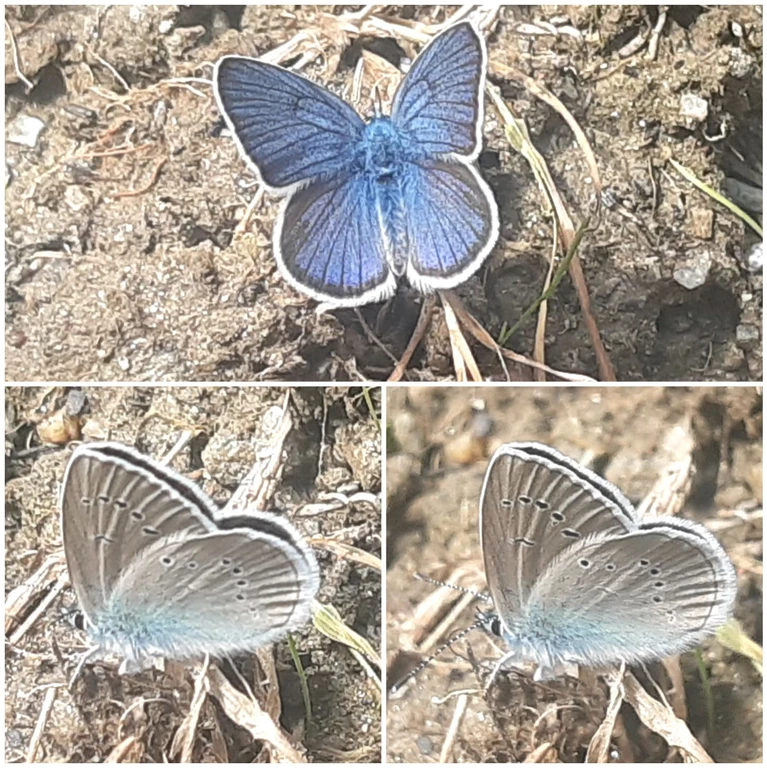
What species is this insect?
Cyaniris semiargus
